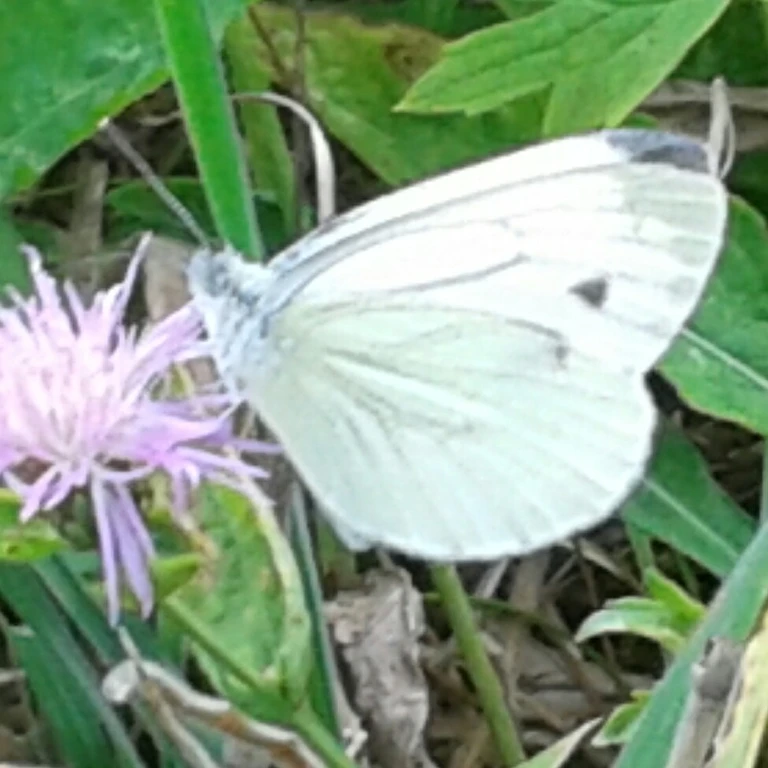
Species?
Pieris napi
